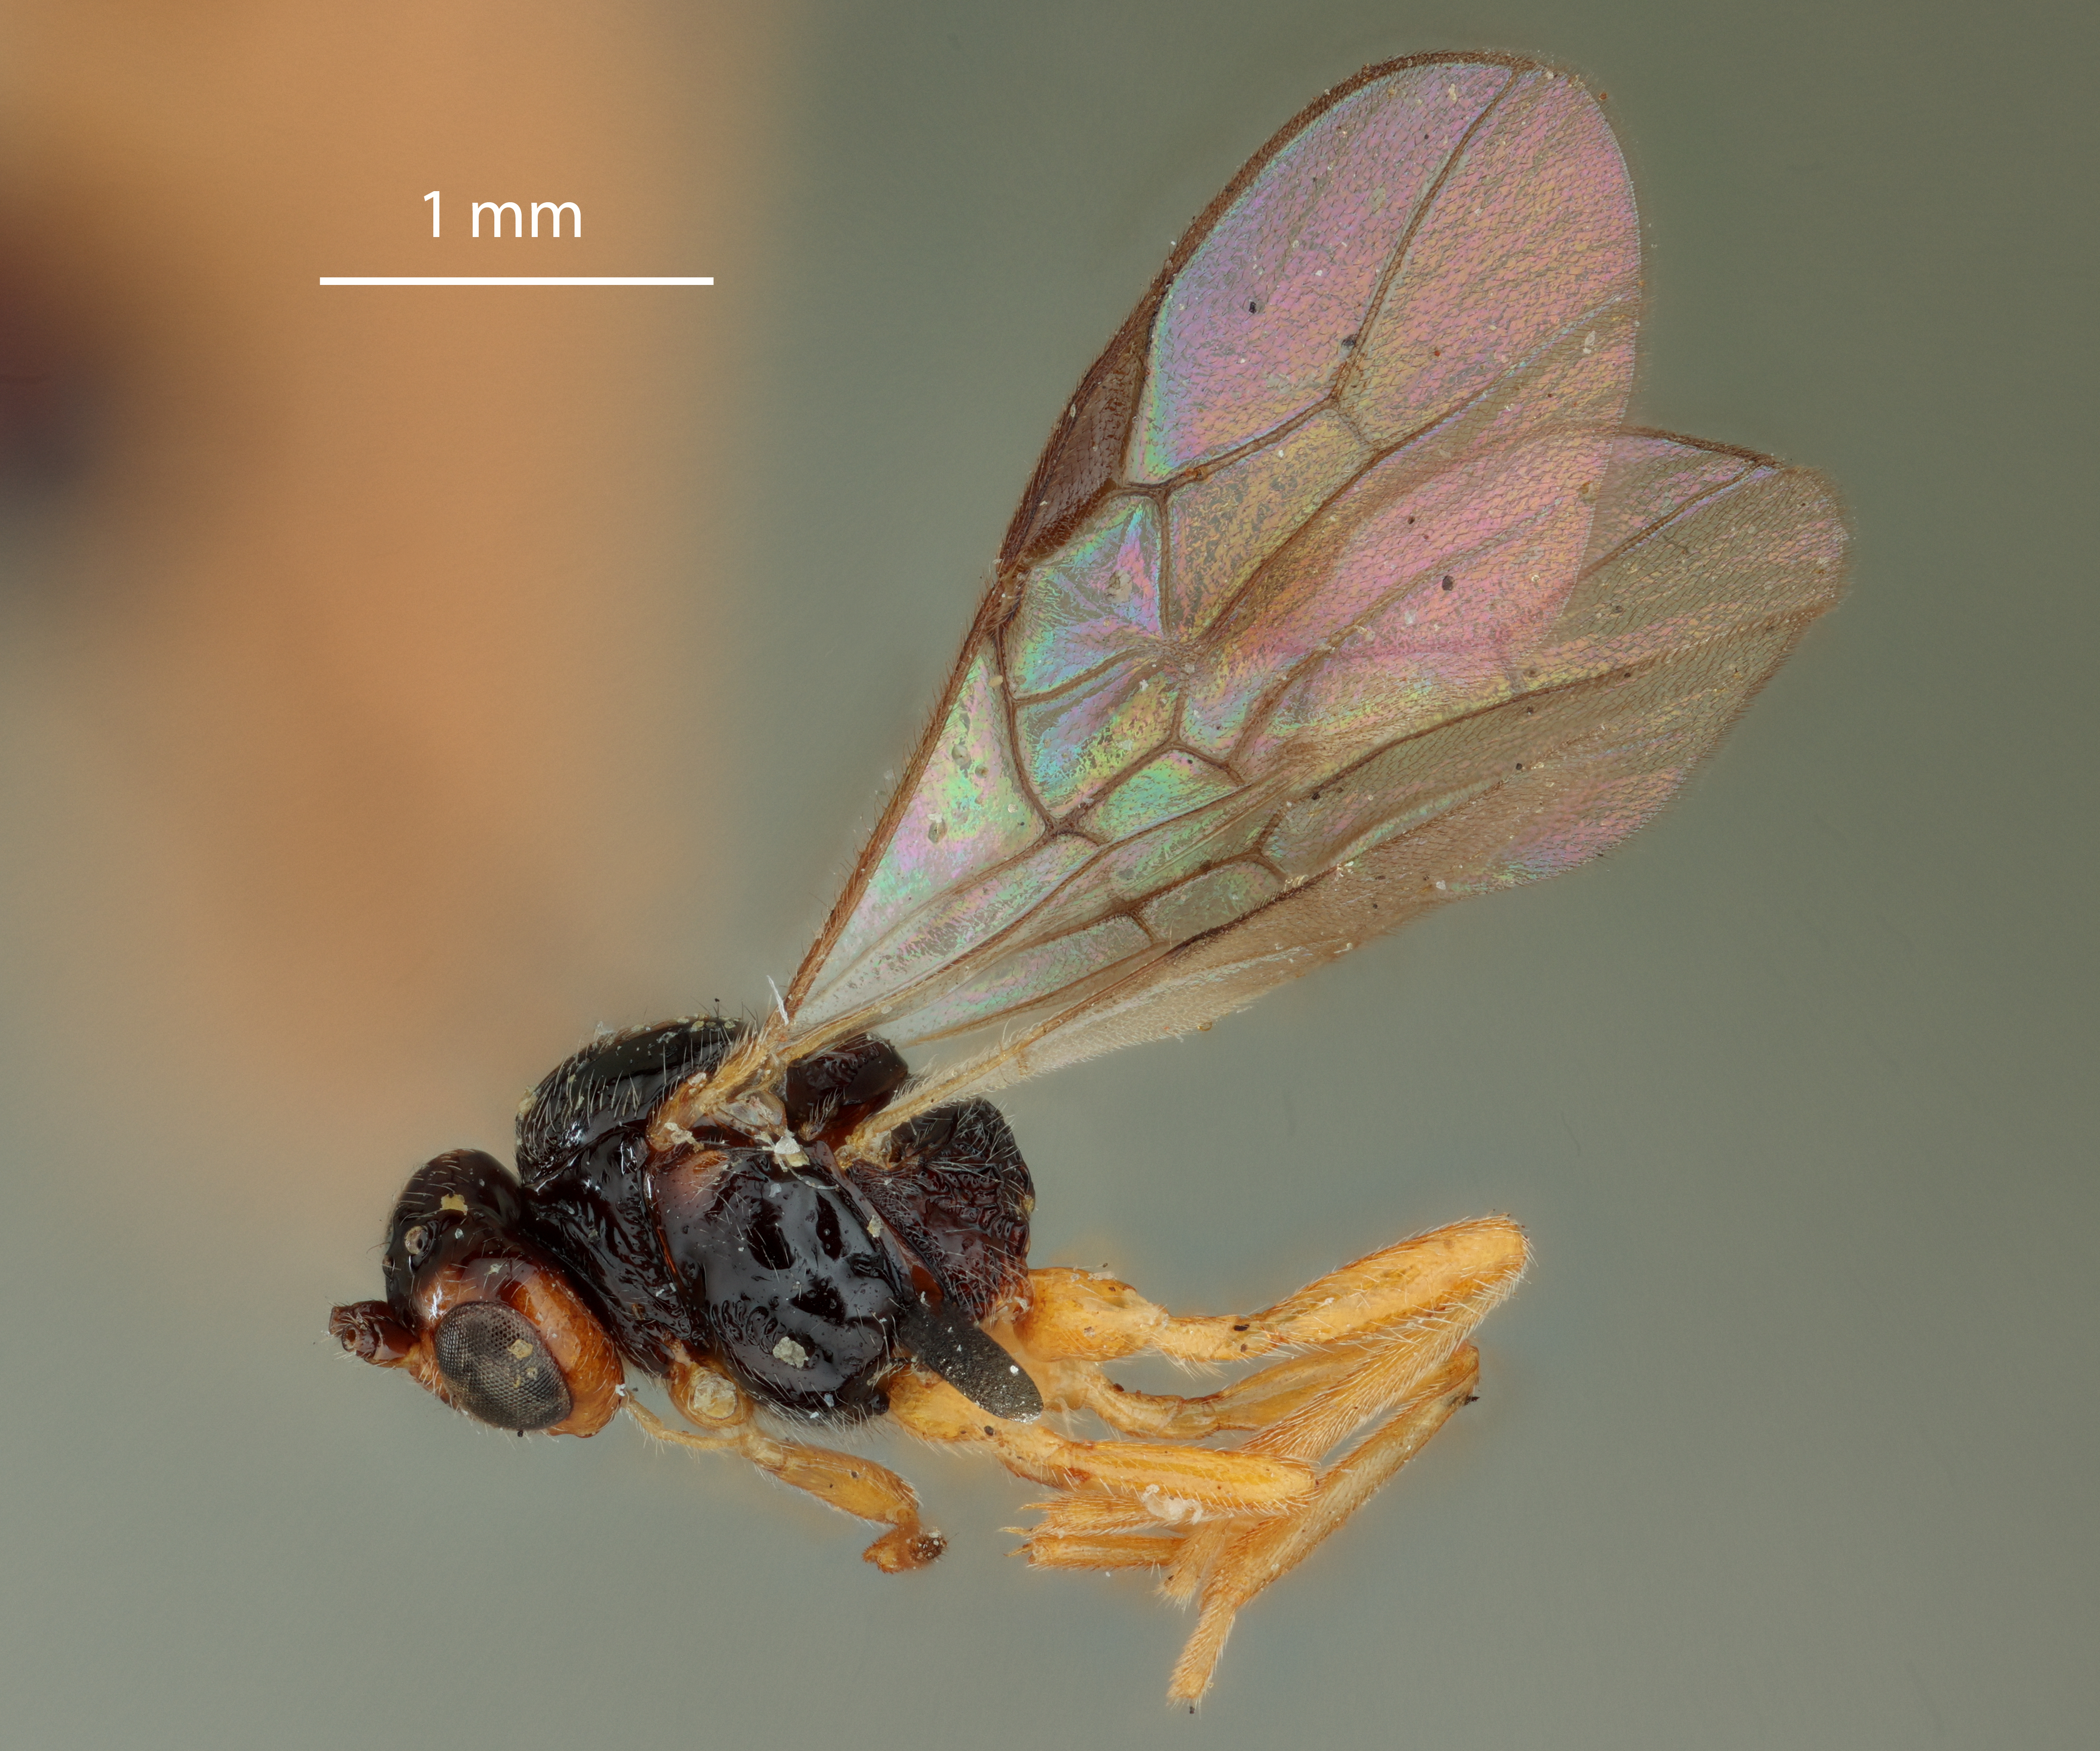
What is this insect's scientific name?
Opius frequens
